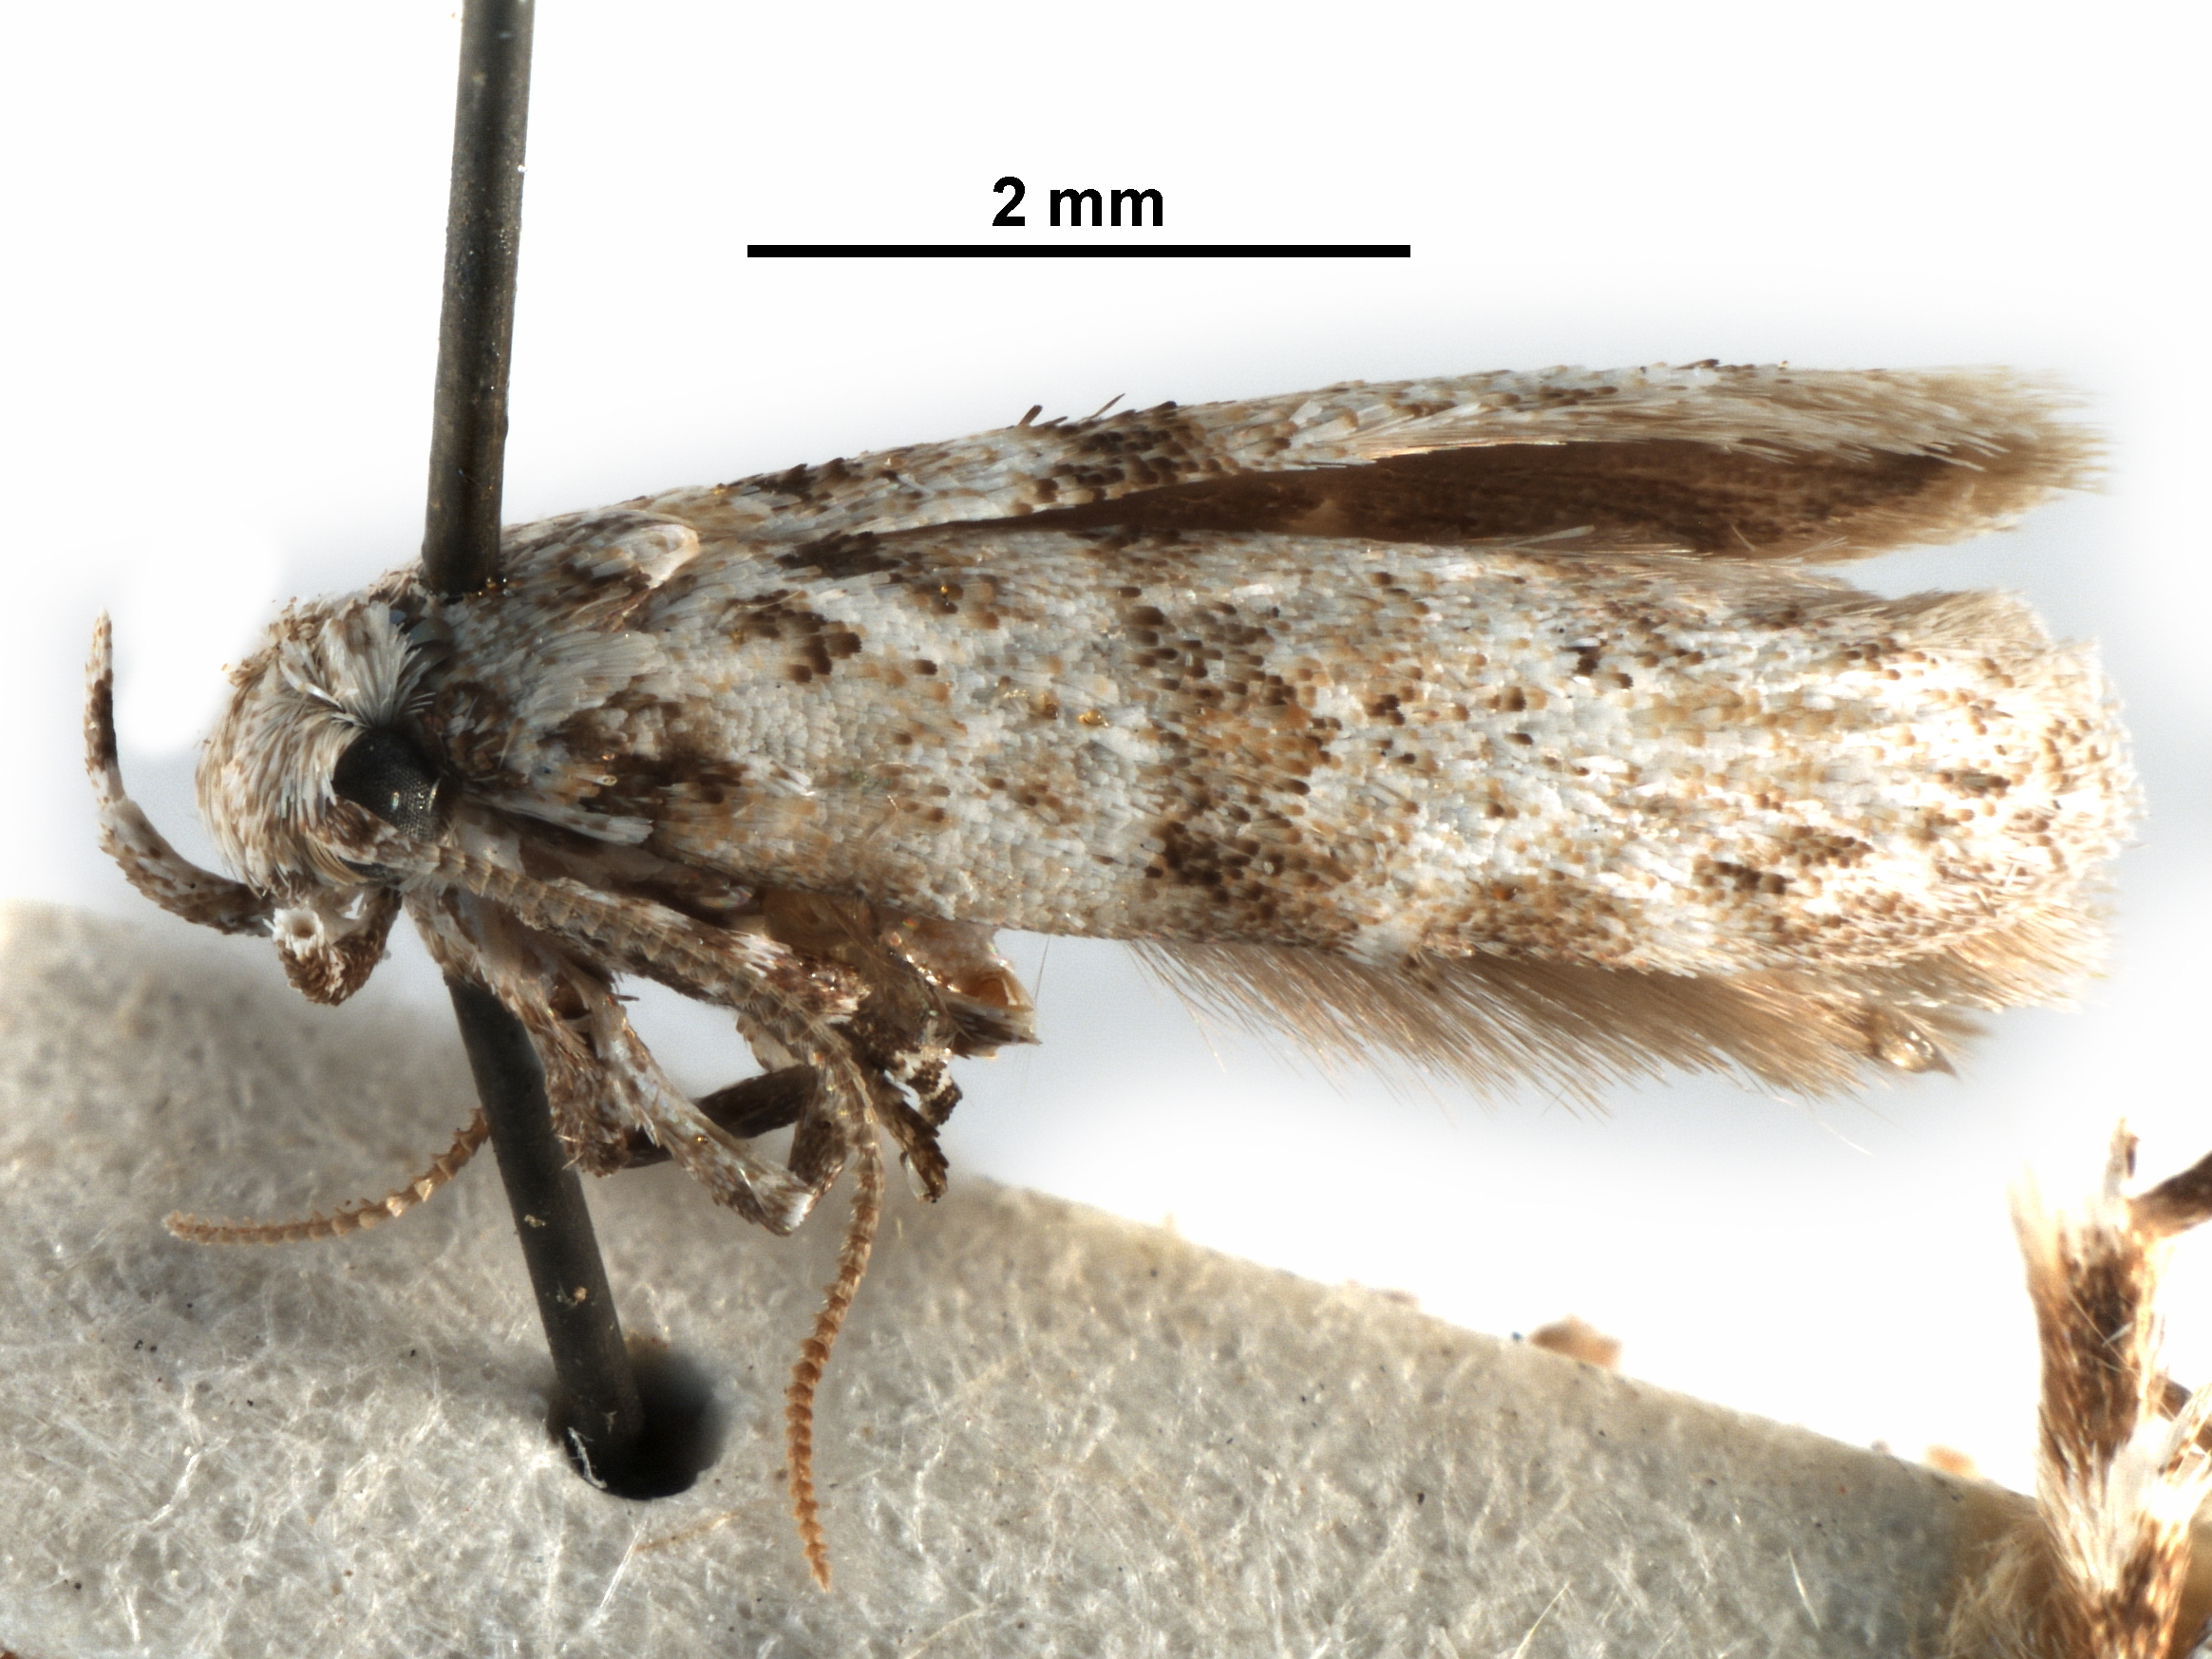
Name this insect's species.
Anoncia diveni
